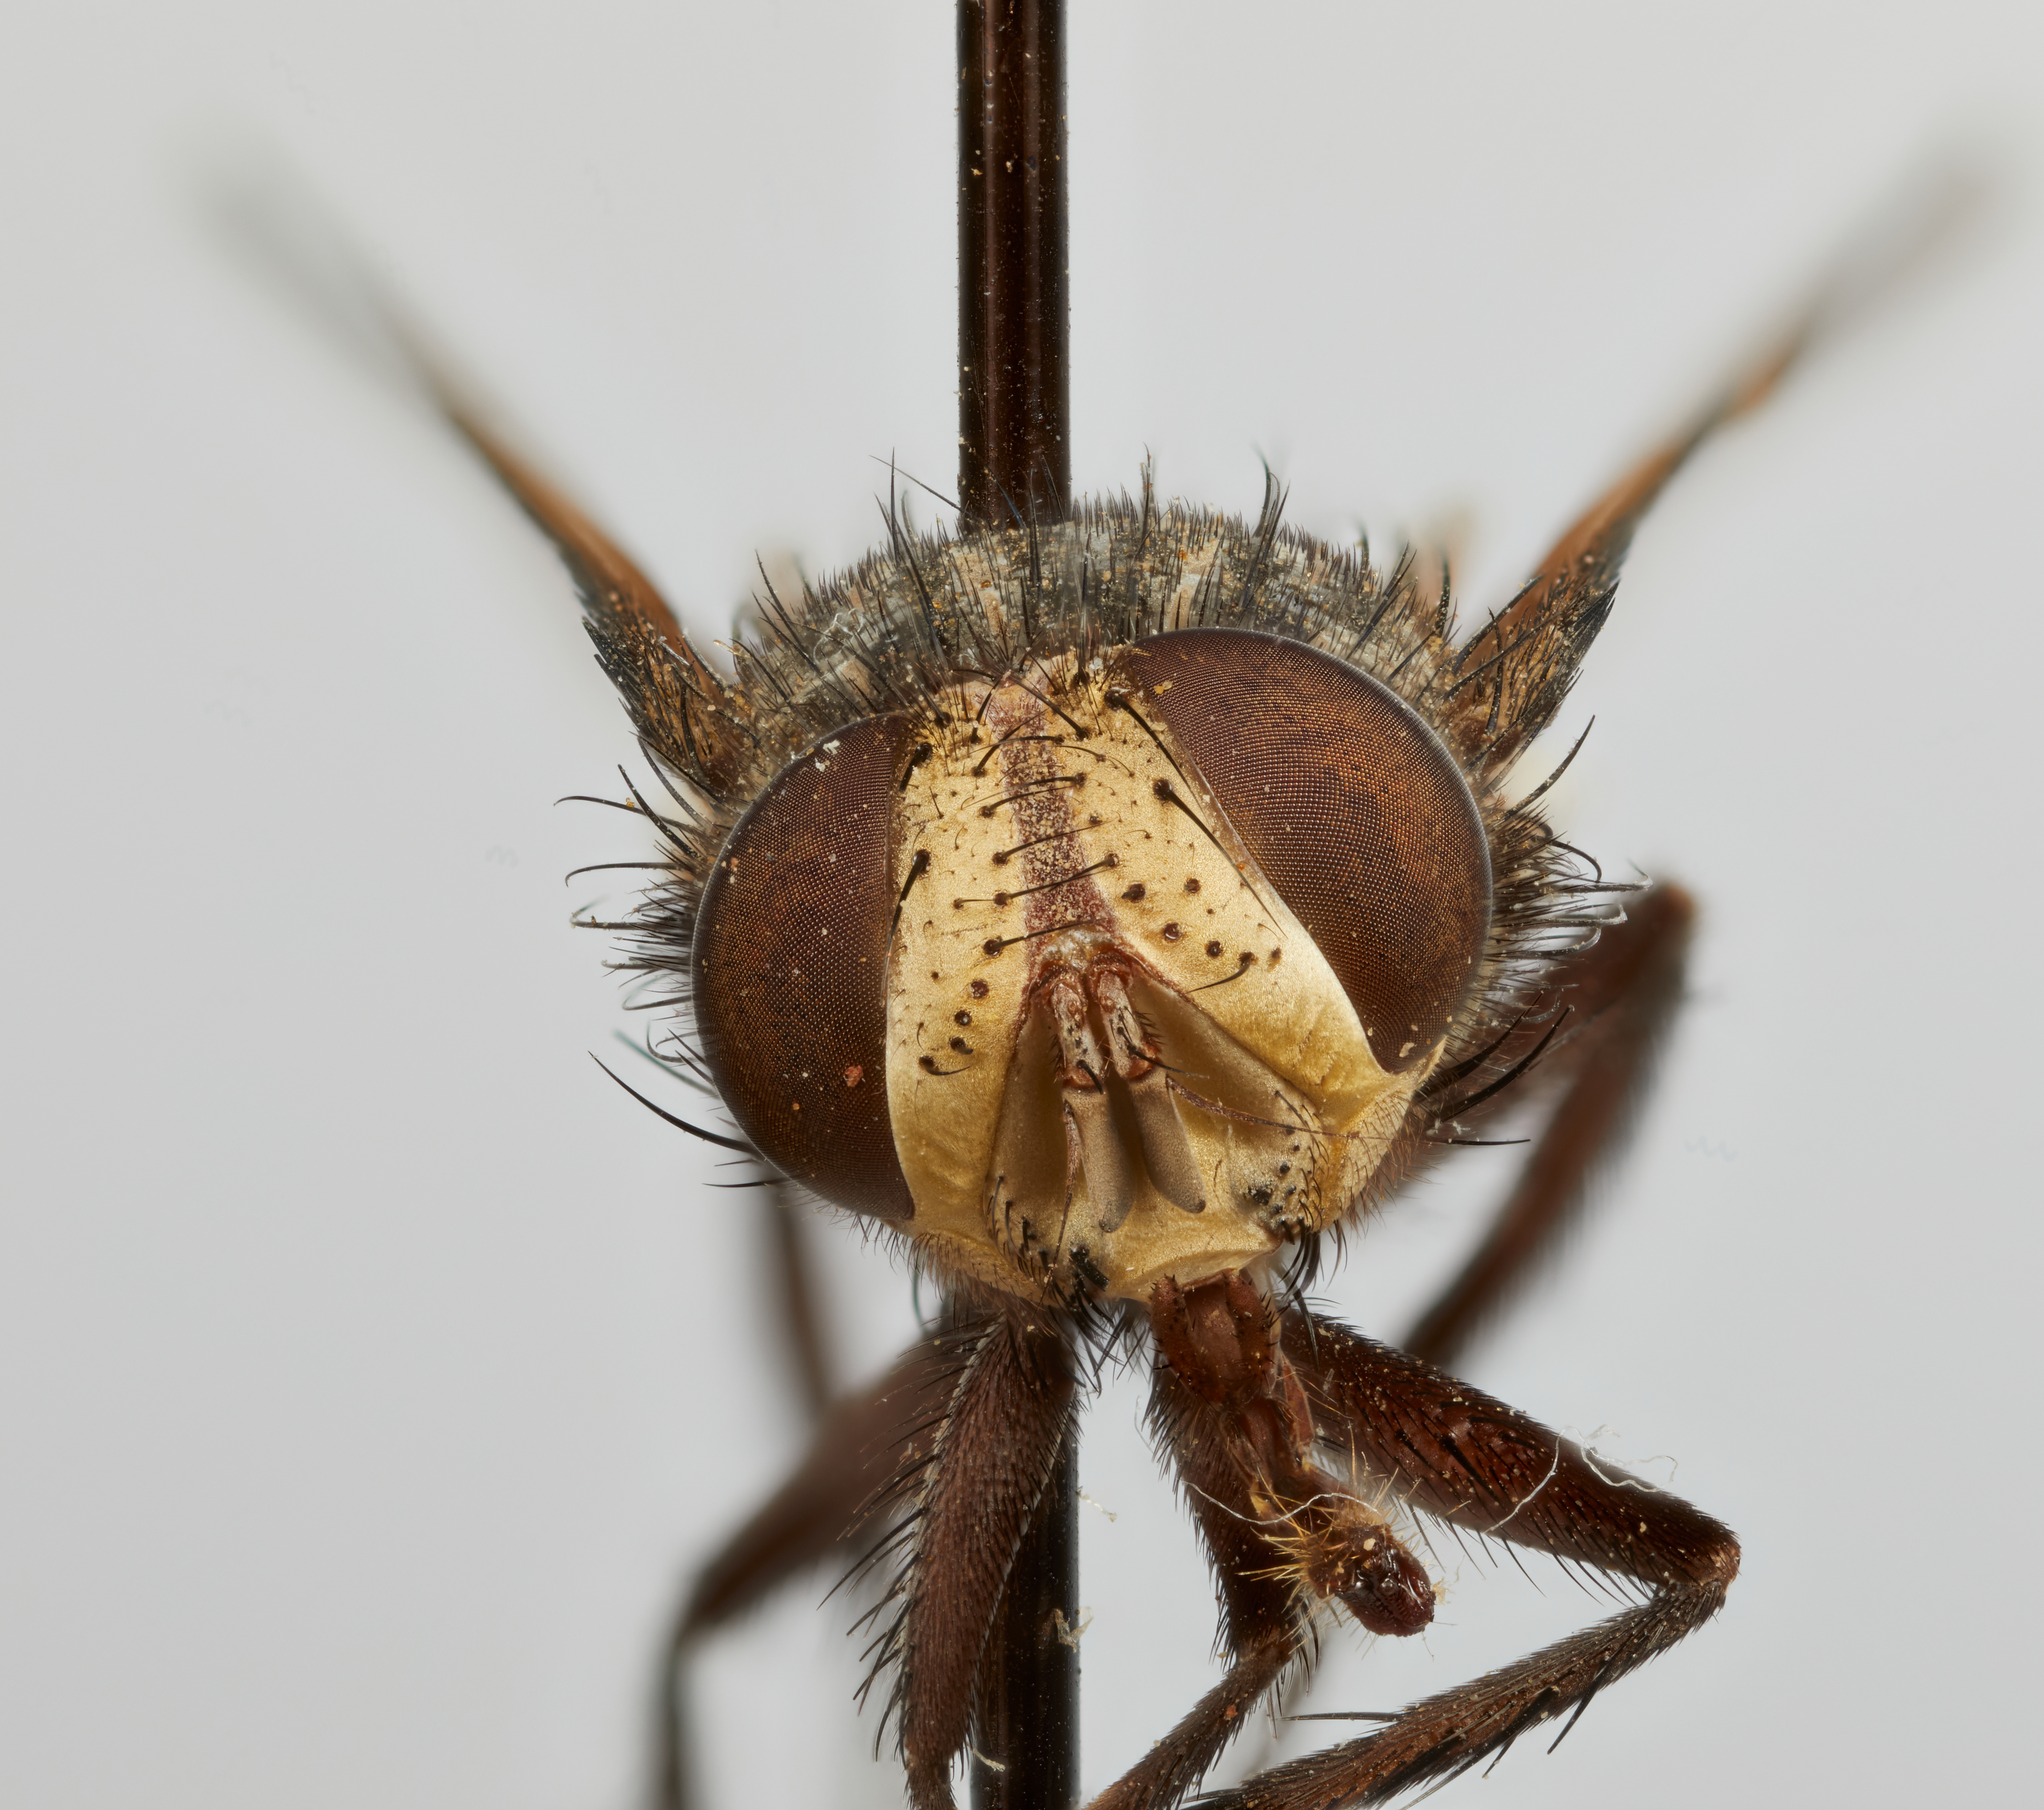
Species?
Atactosturmia politana
